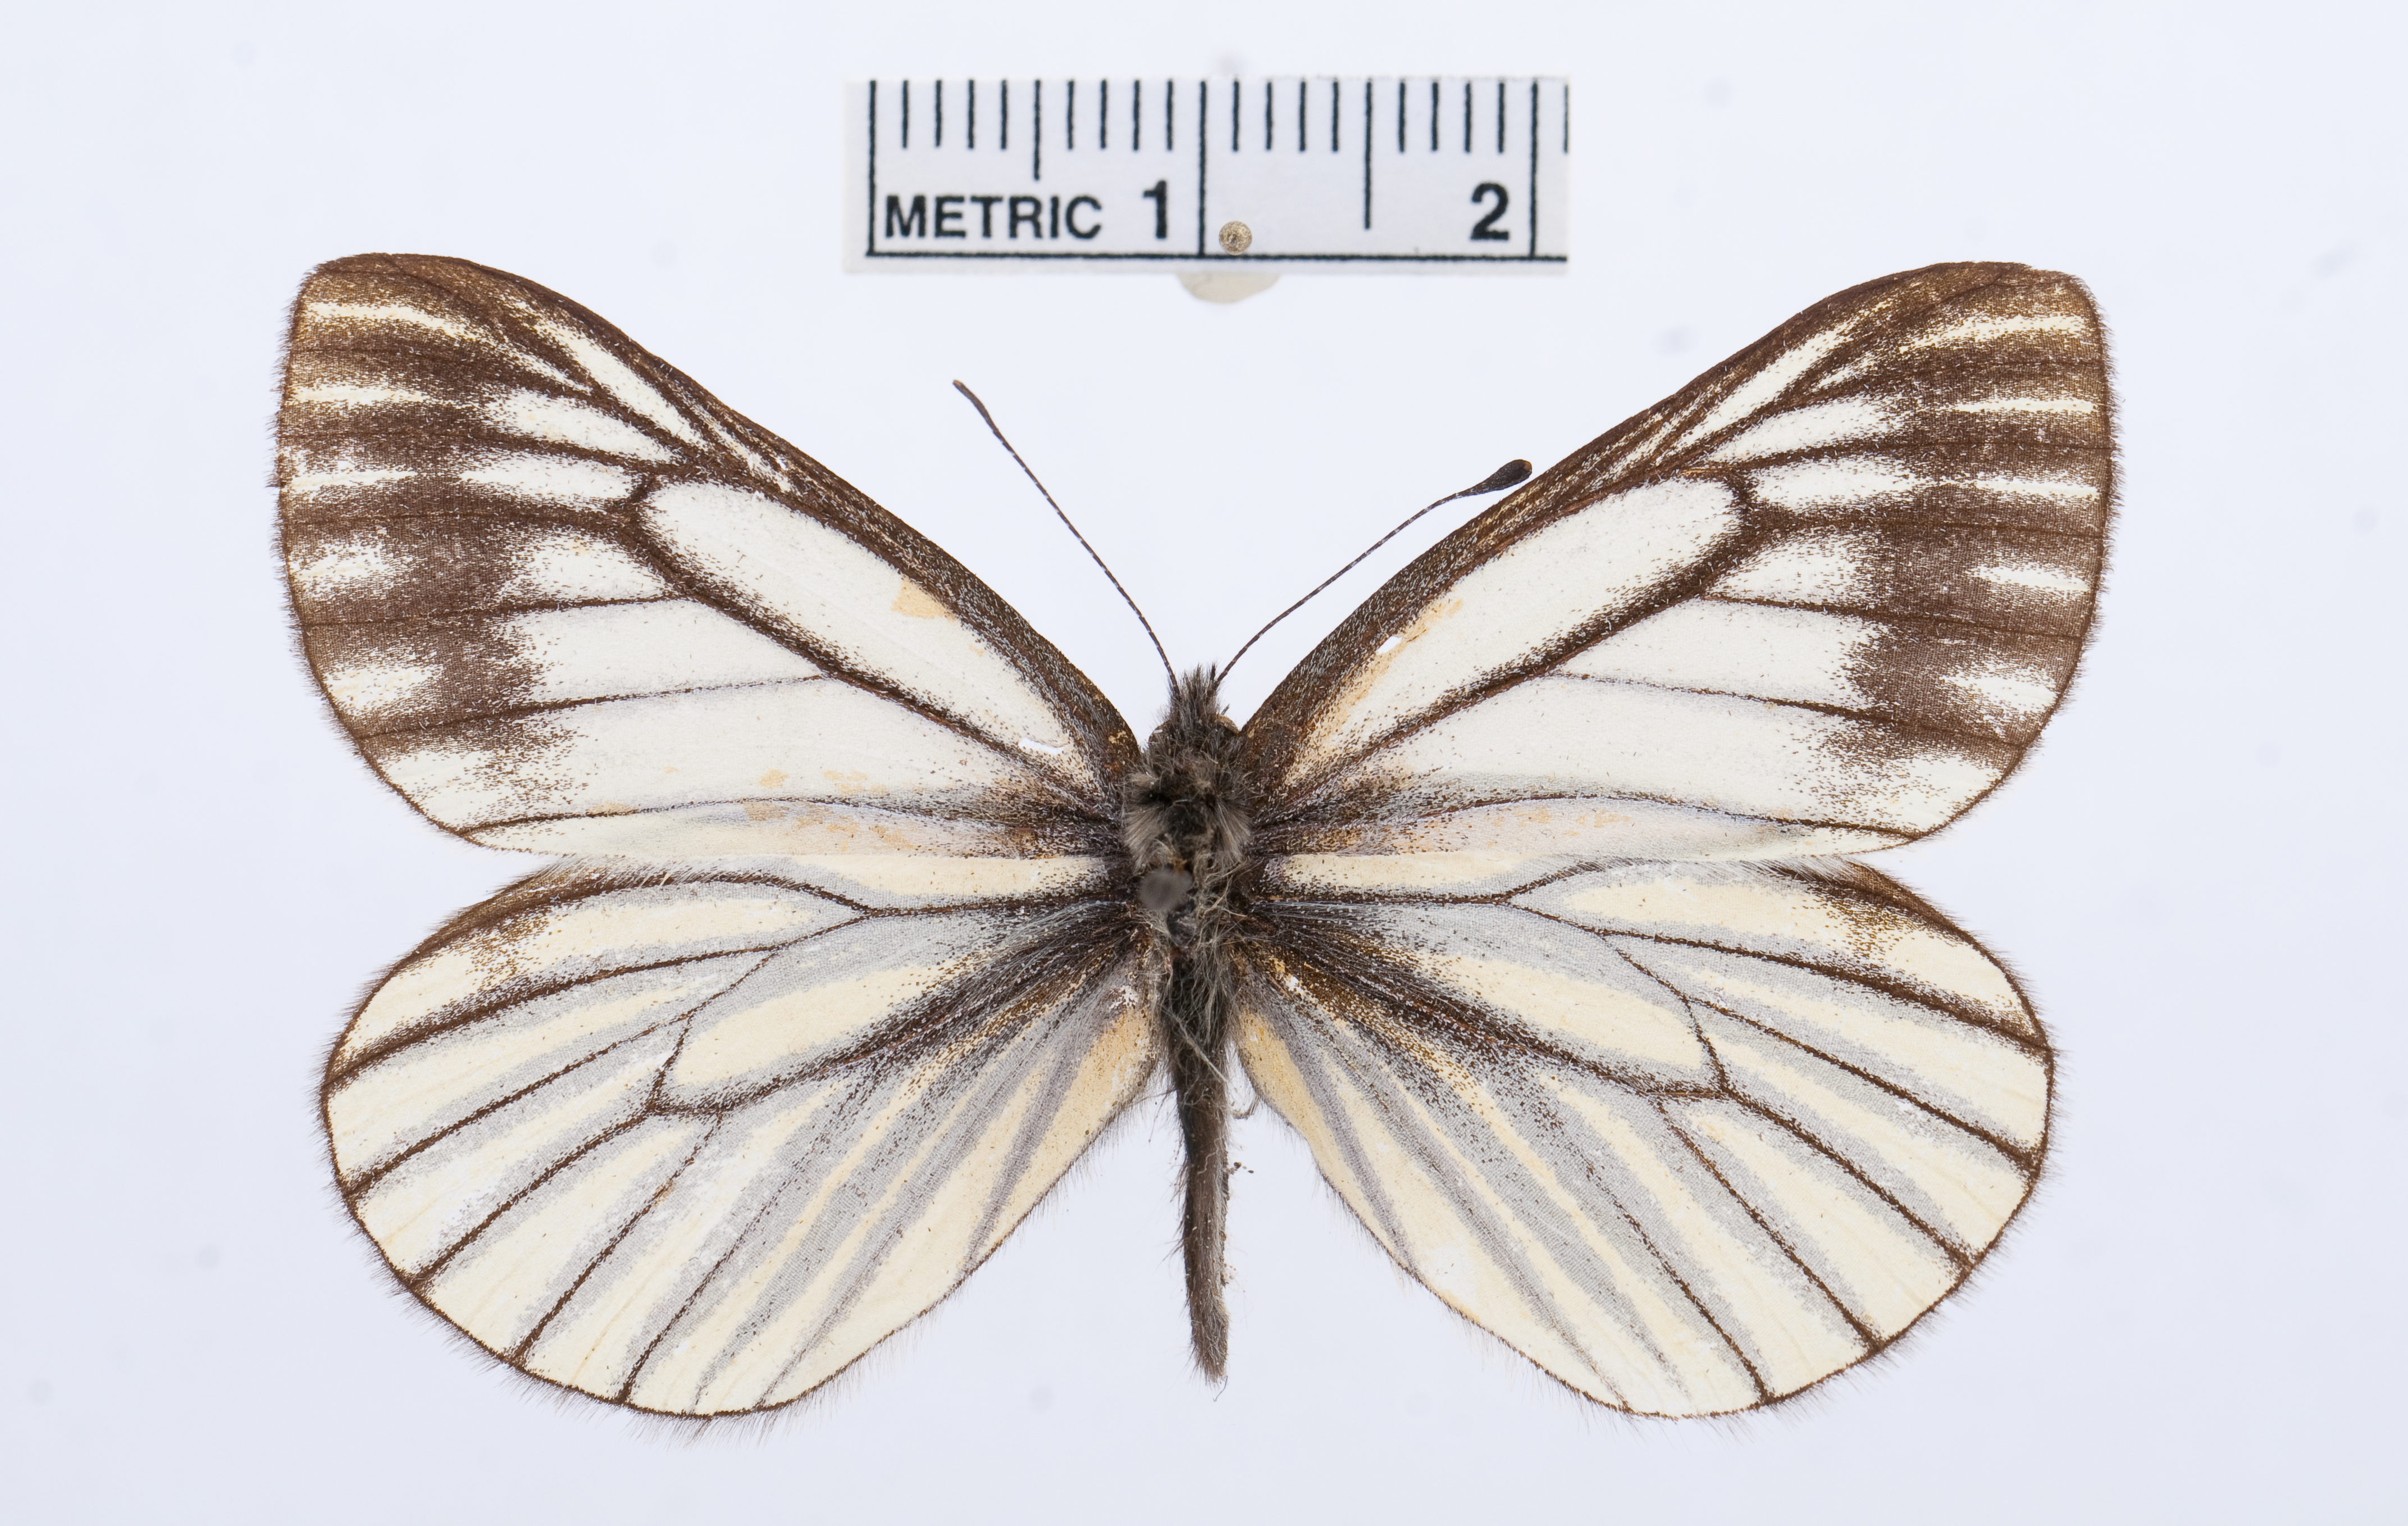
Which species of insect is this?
Pieris davidis
